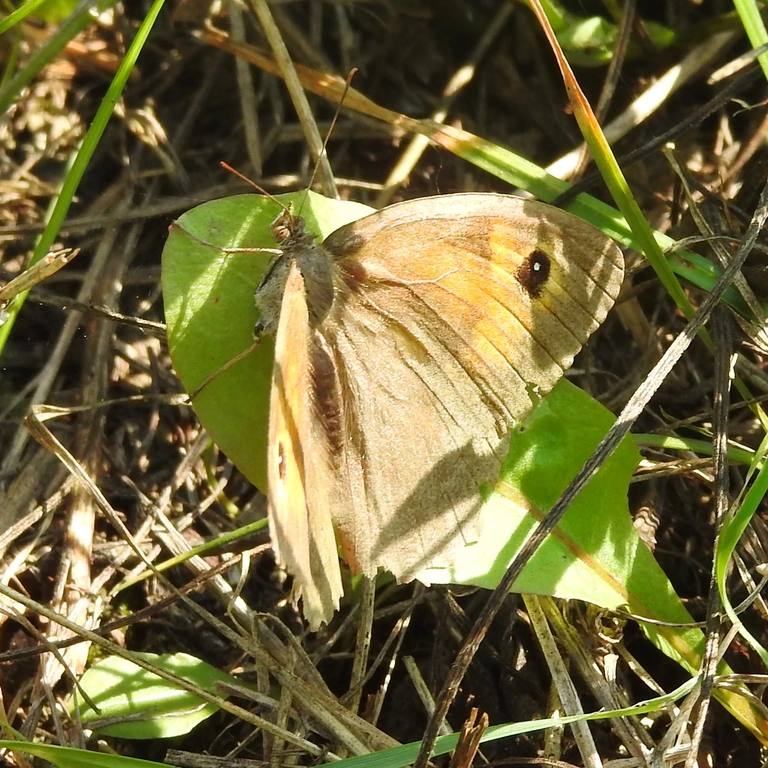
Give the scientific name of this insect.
Maniola jurtina
